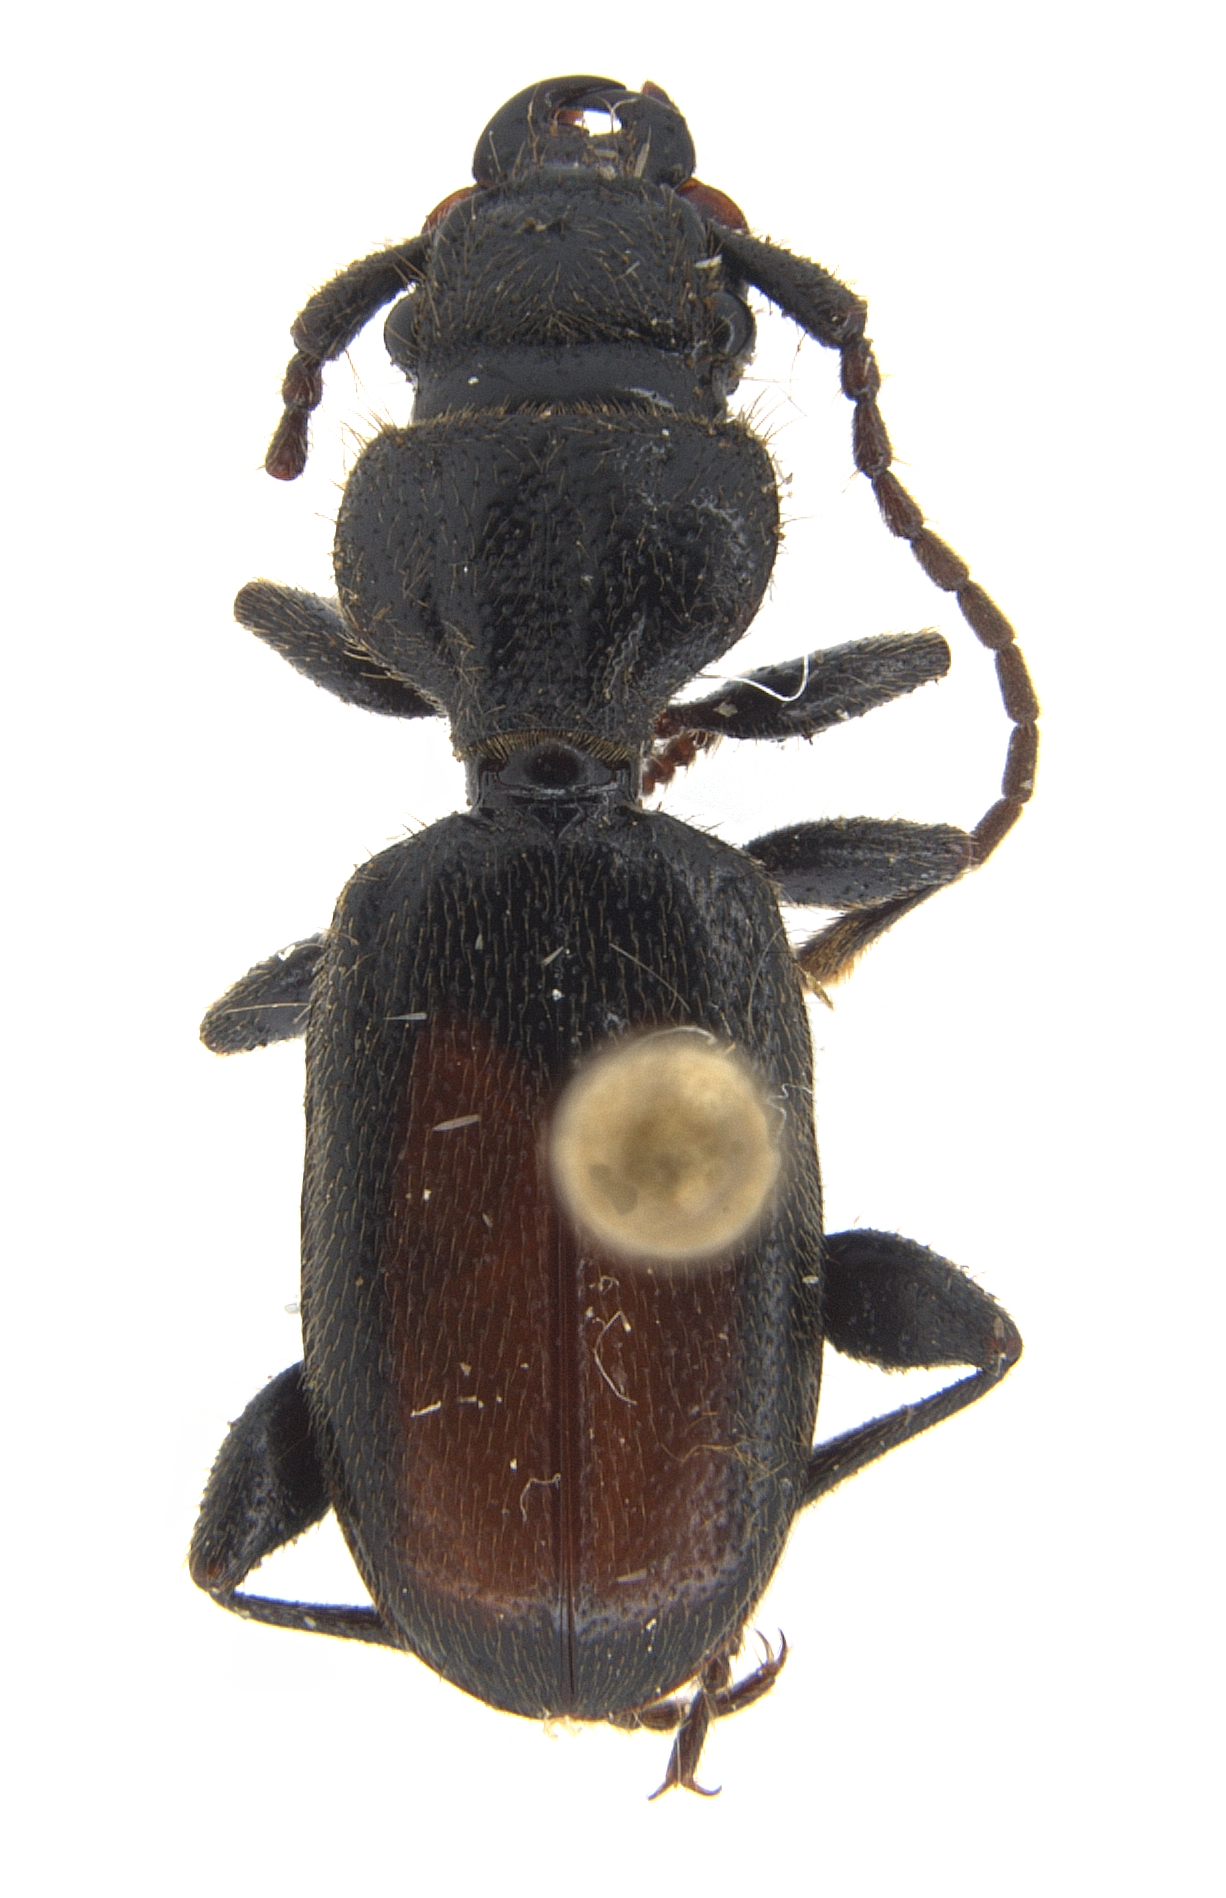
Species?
Siagona plana
